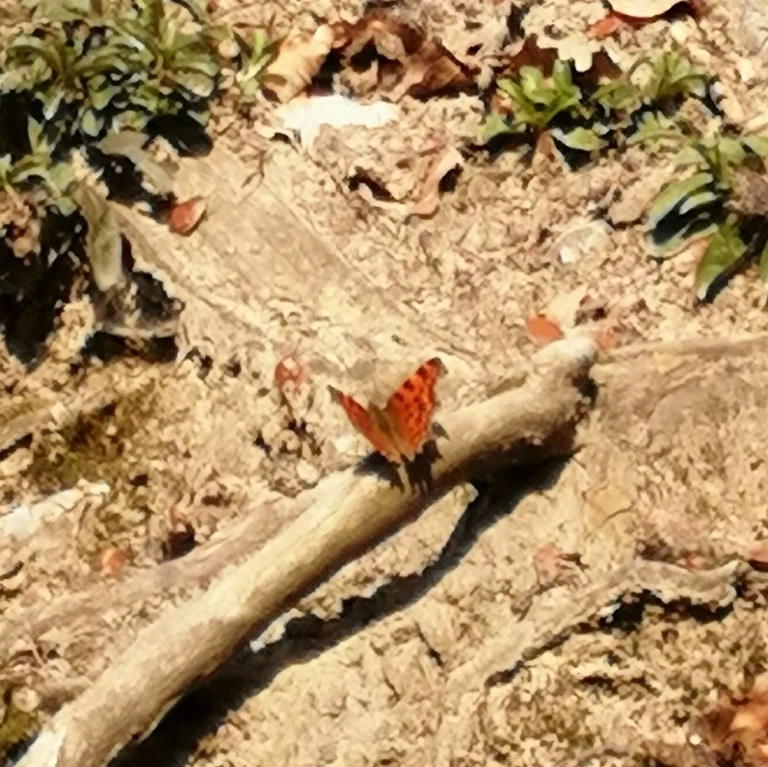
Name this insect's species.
Polygonia c-album
